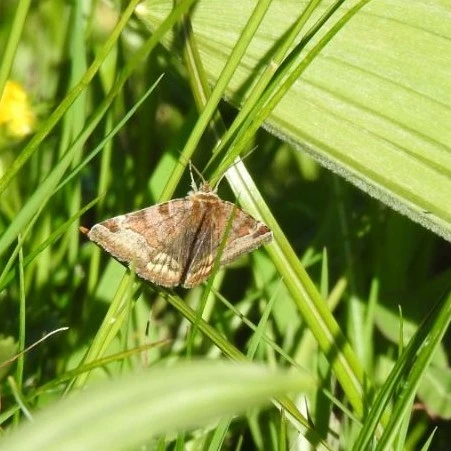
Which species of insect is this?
Euclidia glyphica
